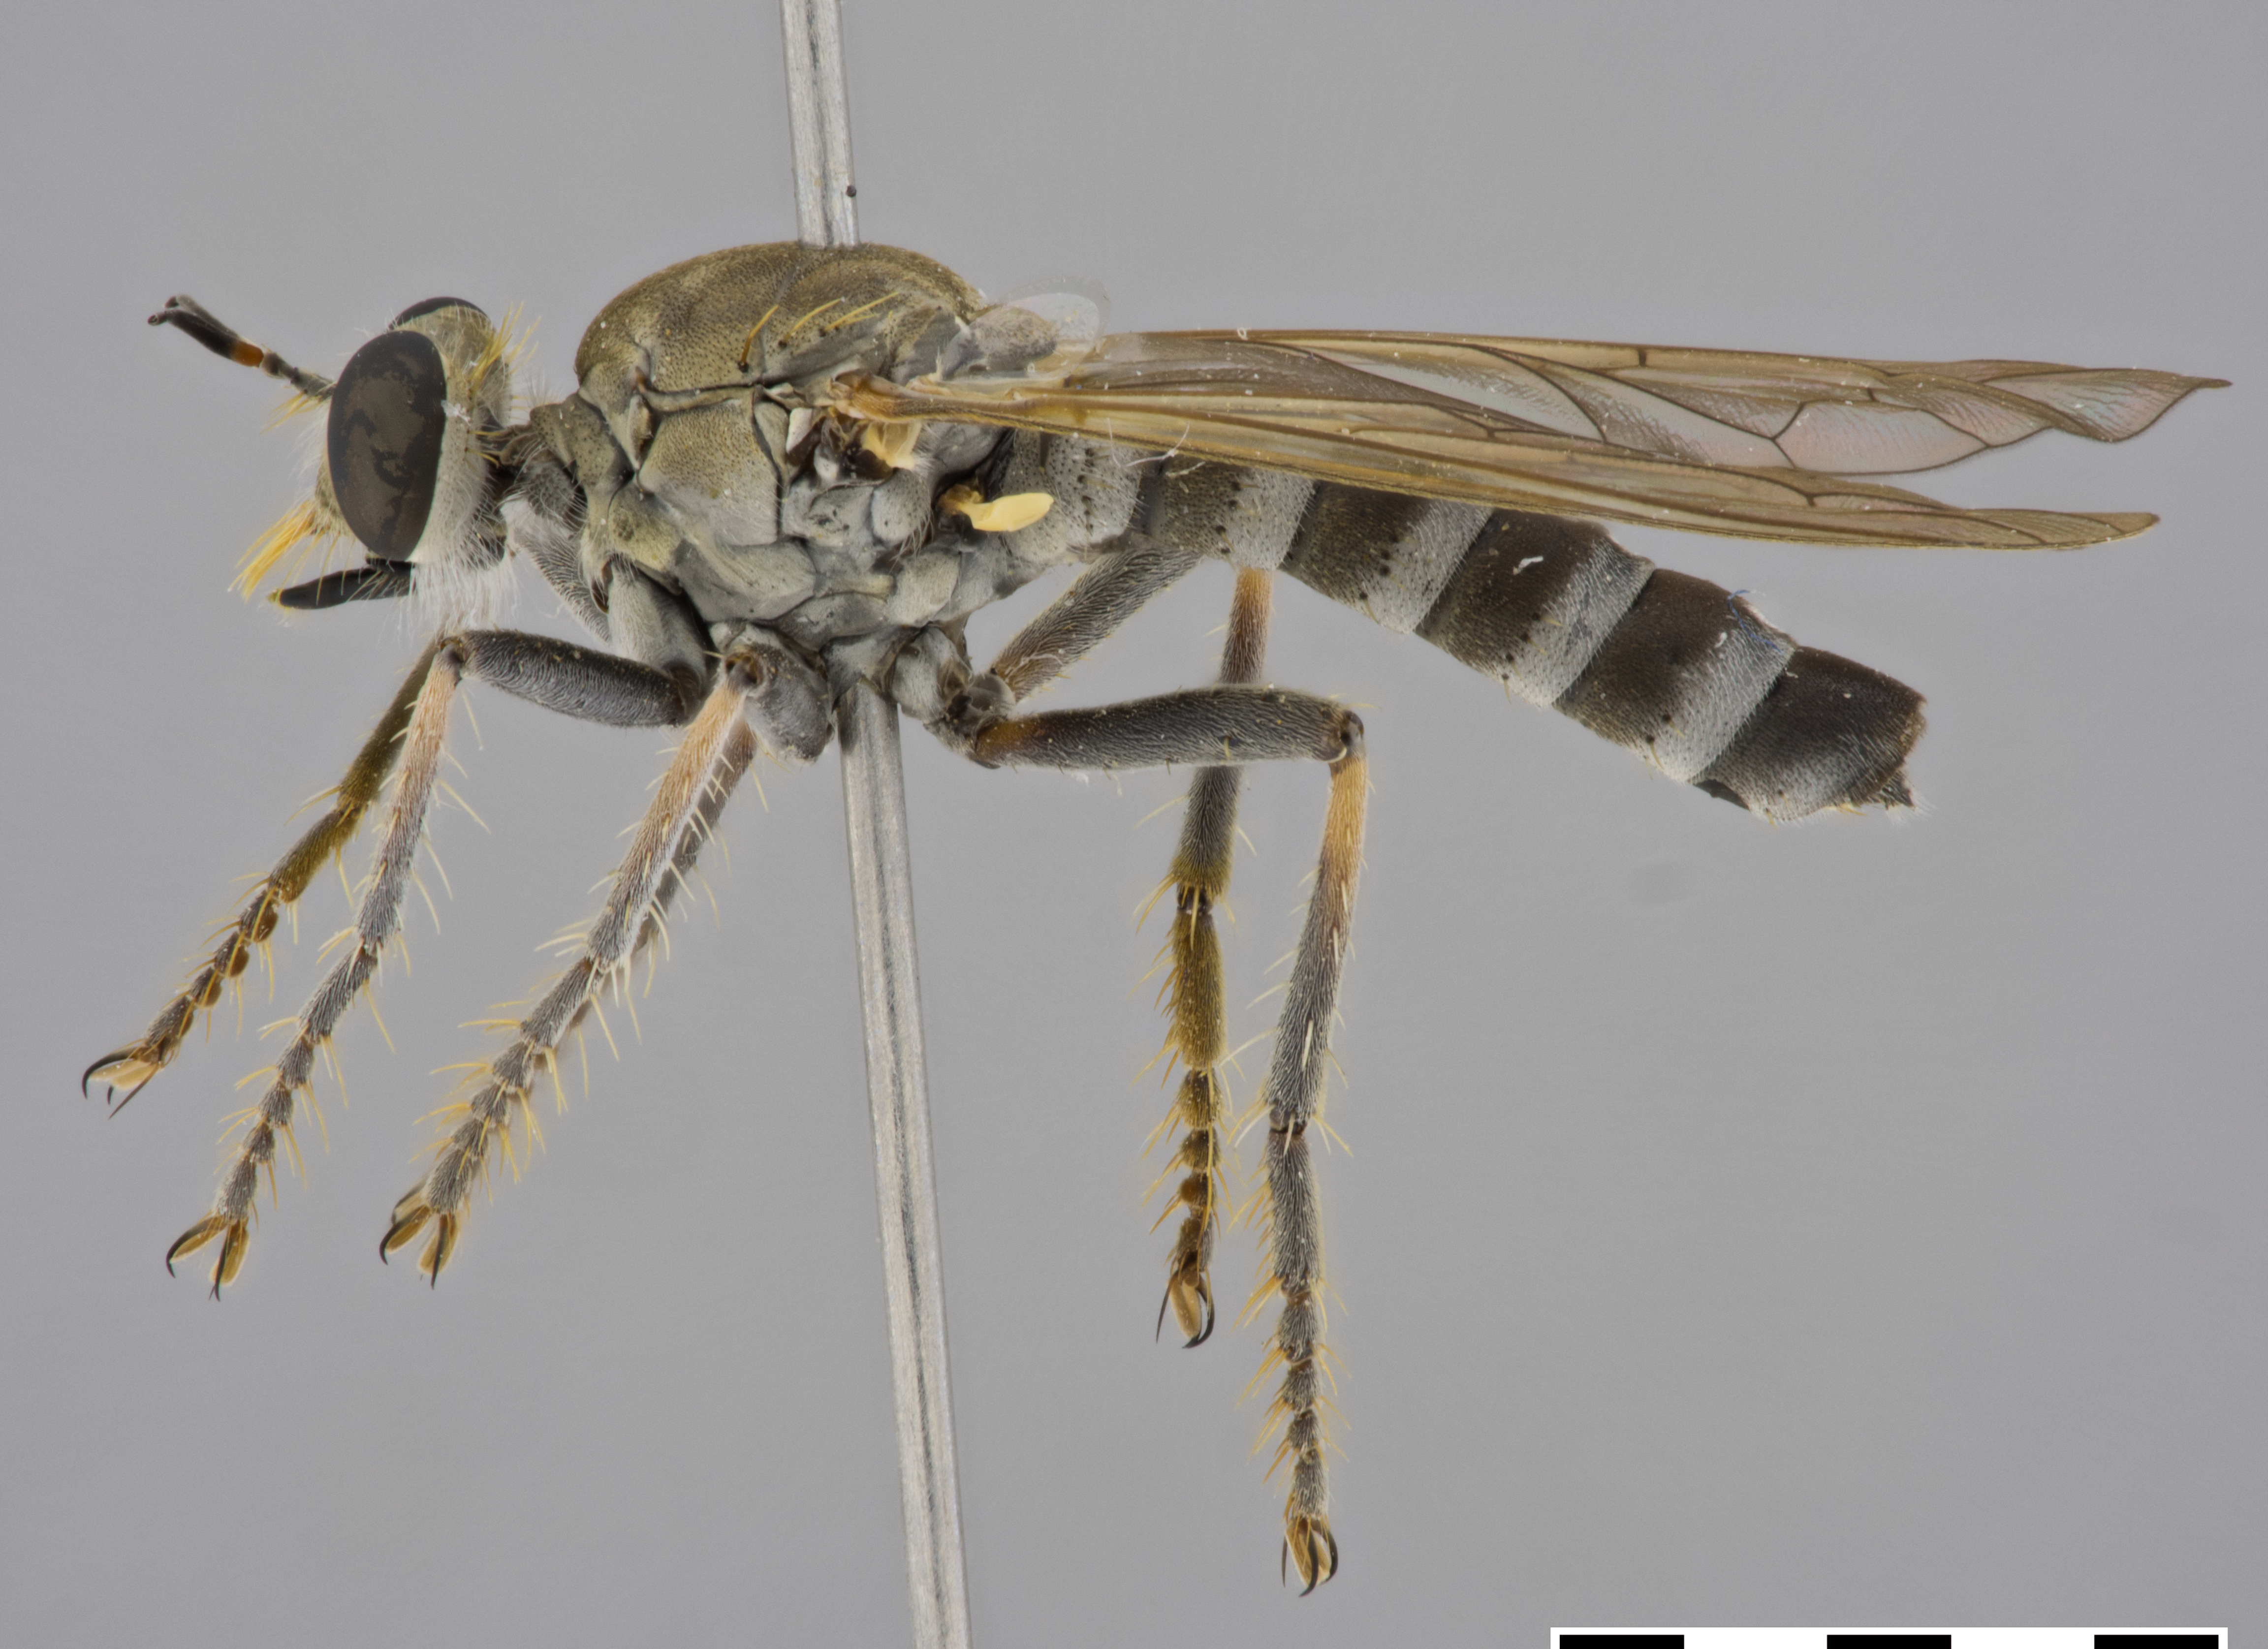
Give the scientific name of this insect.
Laphyctis eremia
